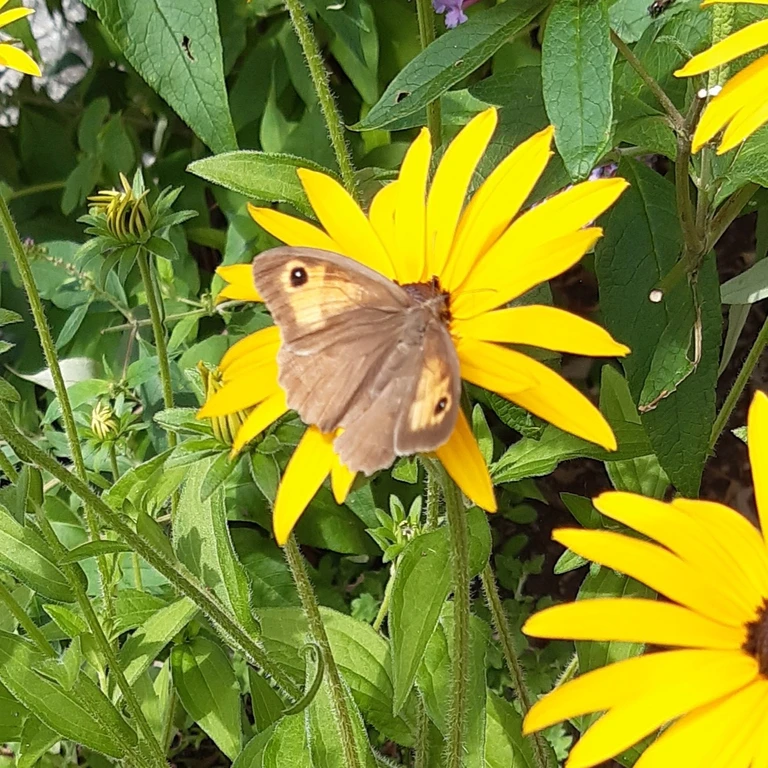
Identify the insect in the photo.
Maniola jurtina
